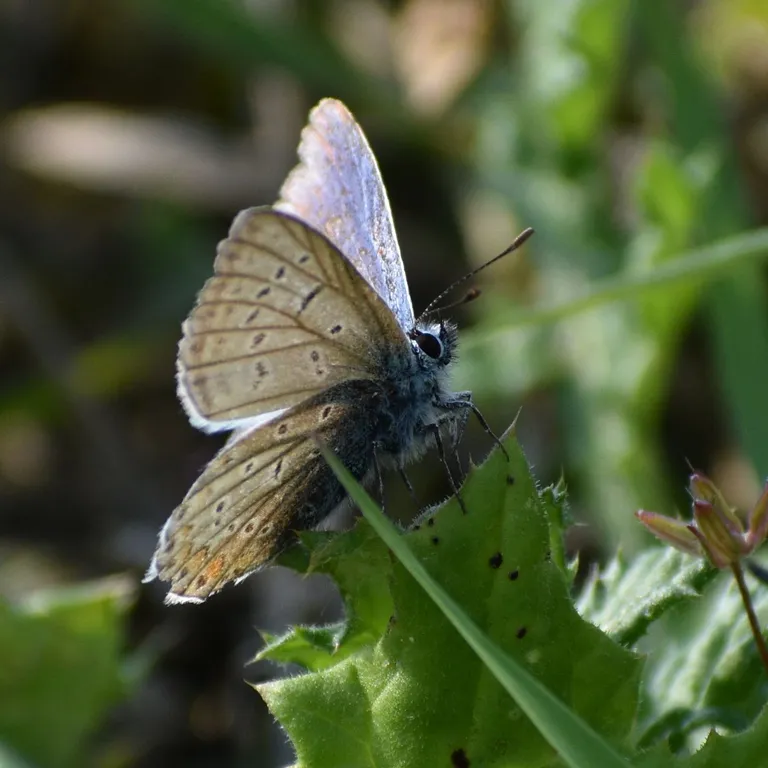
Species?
Polyommatus icarus
